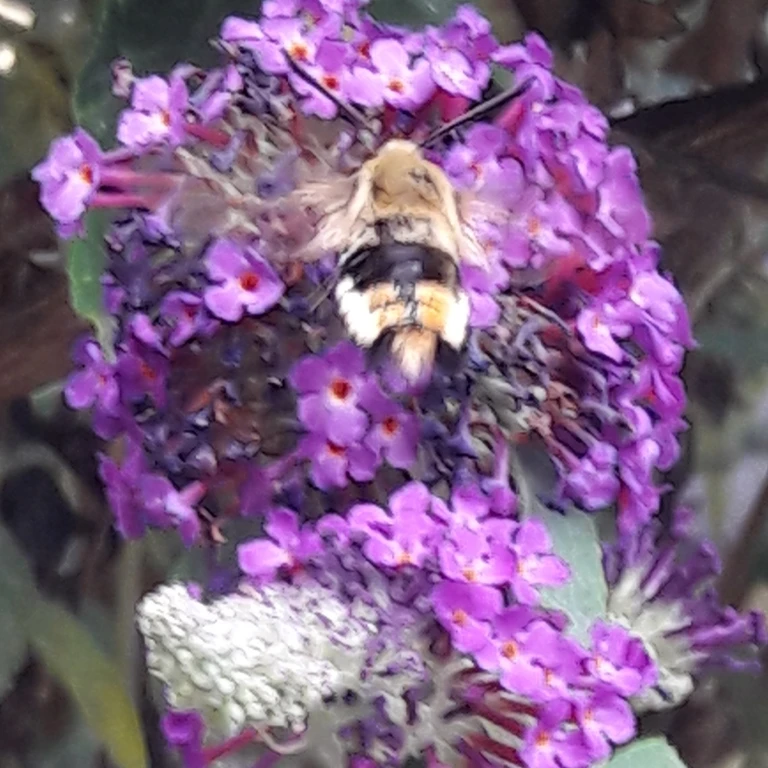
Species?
Hemaris fuciformis
